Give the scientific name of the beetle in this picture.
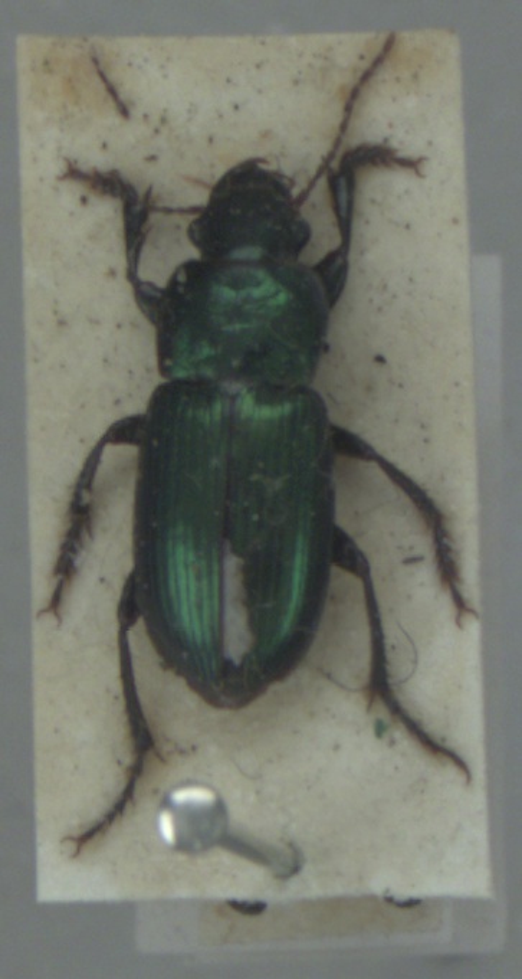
Harpalus affinis
